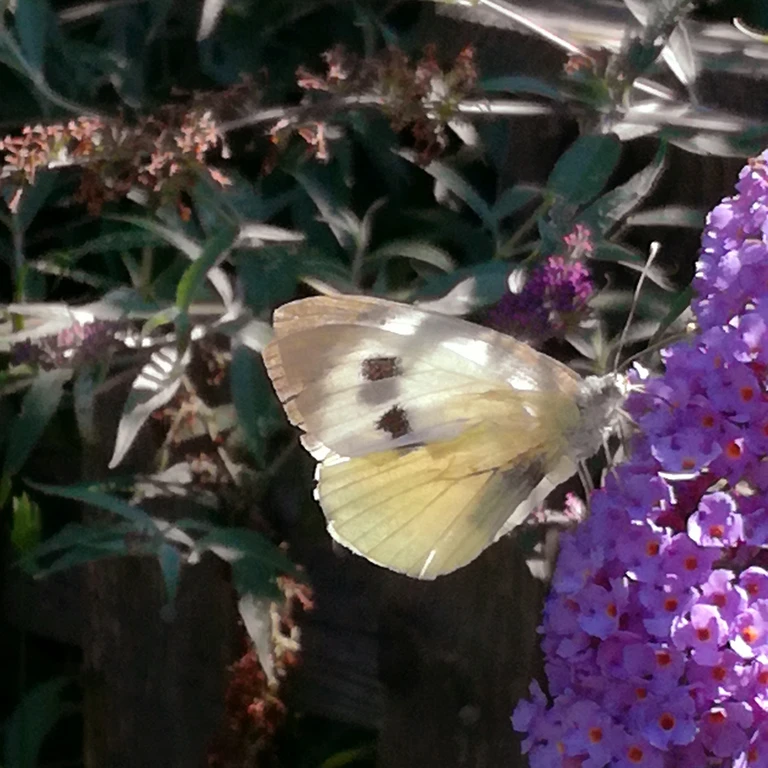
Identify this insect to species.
Pieris brassicae
